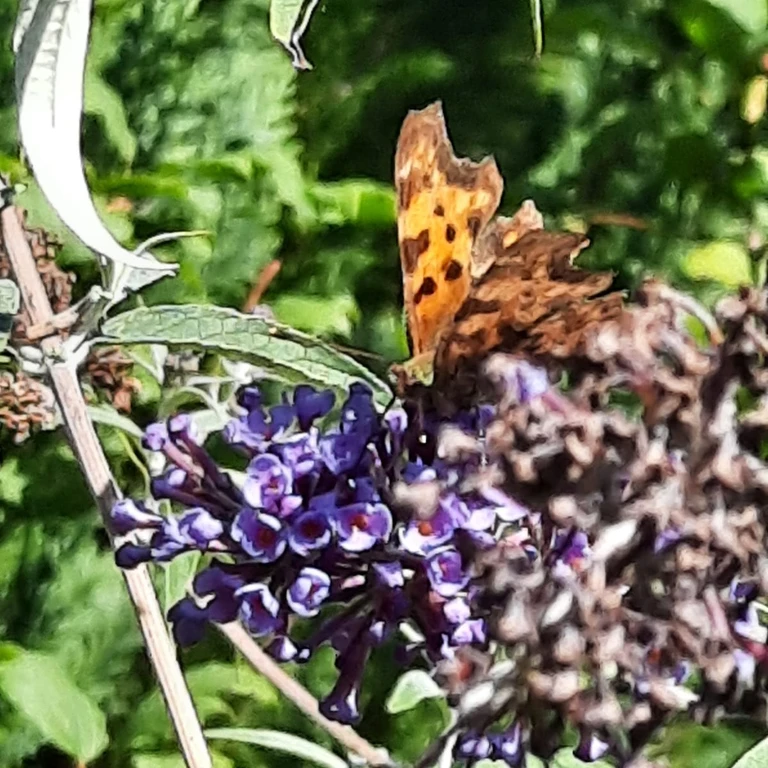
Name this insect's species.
Polygonia c-album
